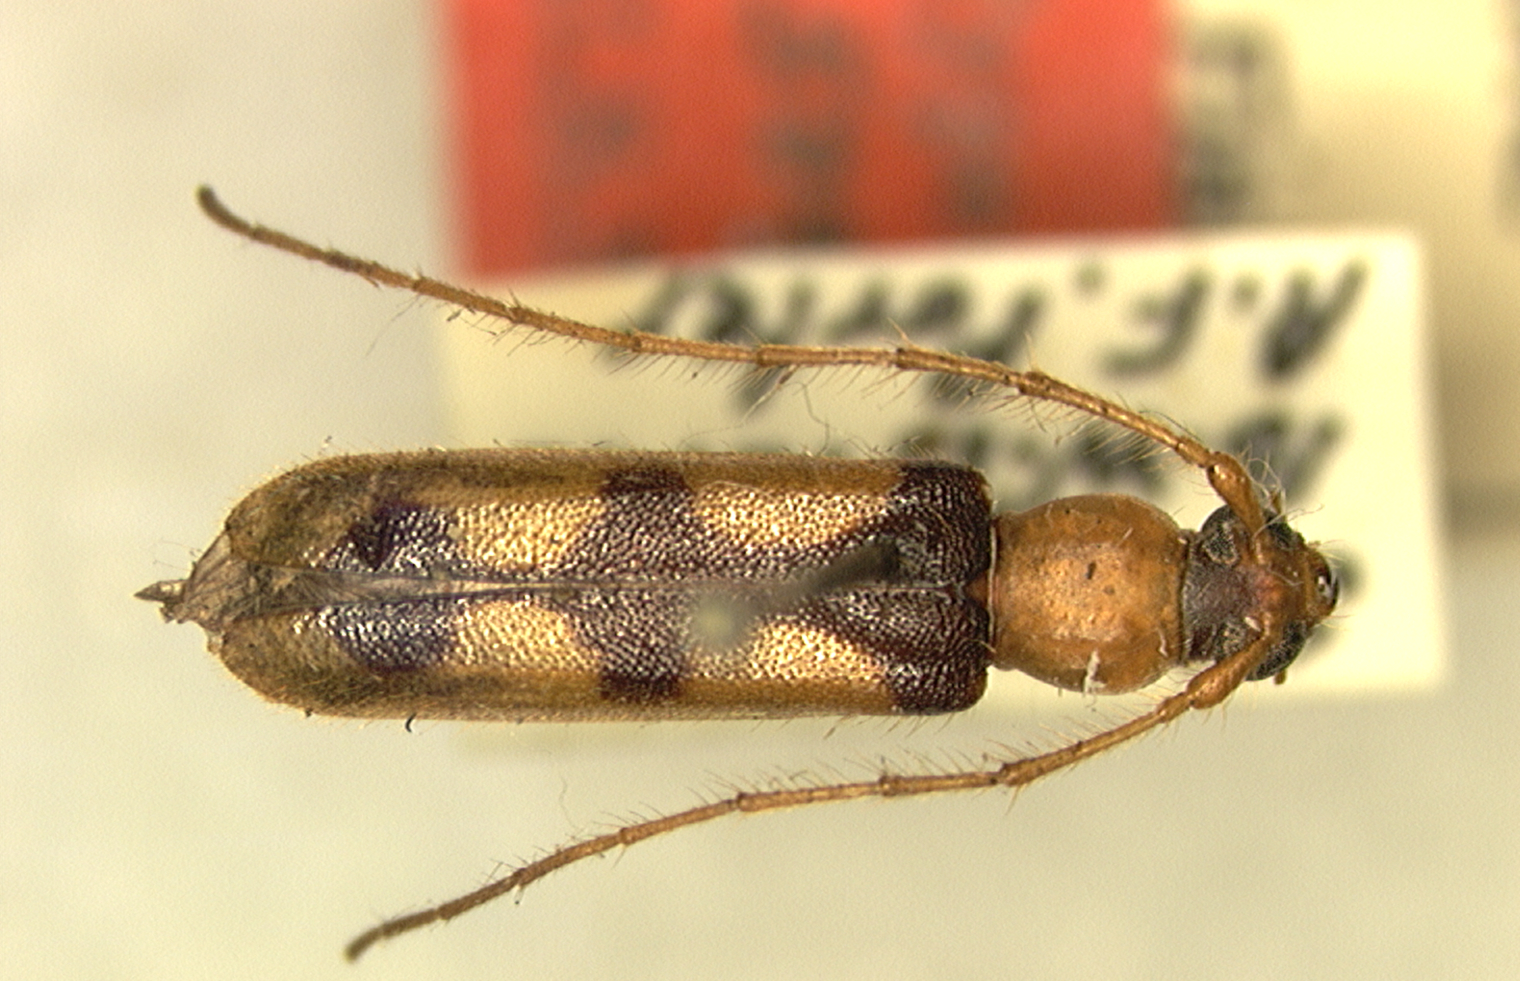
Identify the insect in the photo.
Pseudoeme ornata (also Ochrus ornatus)
